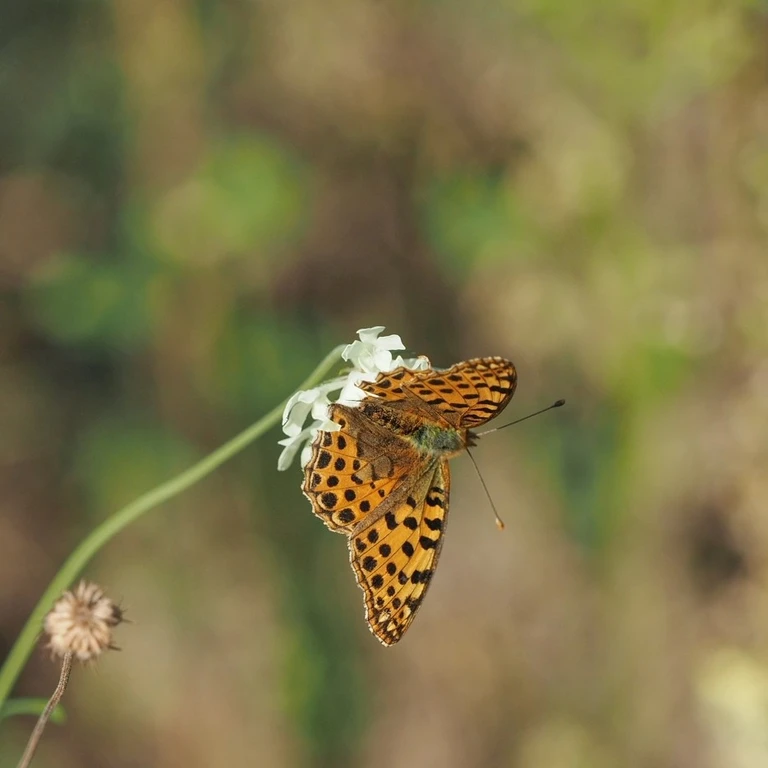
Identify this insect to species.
Issoria lathonia
